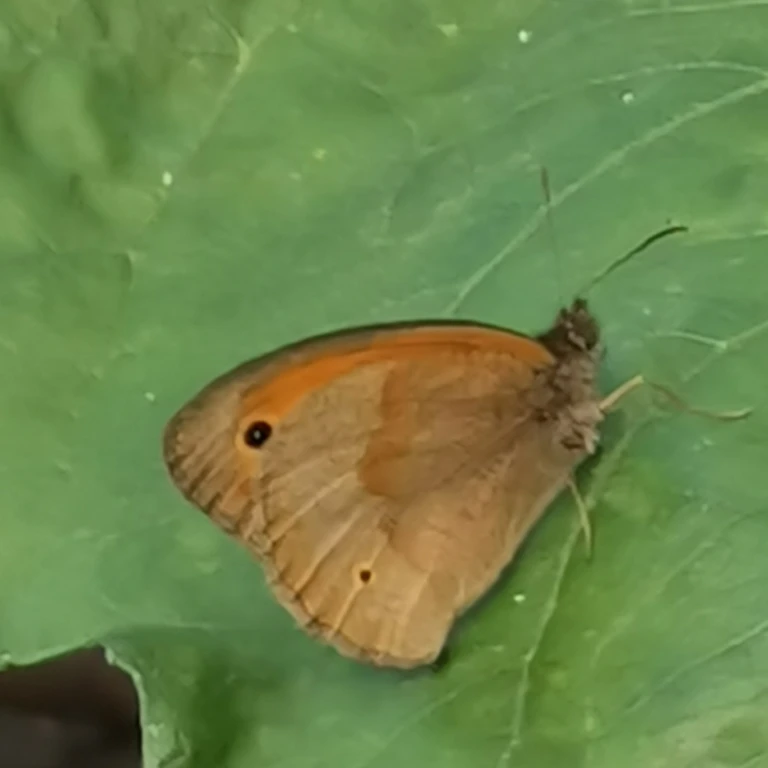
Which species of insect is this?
Maniola jurtina
